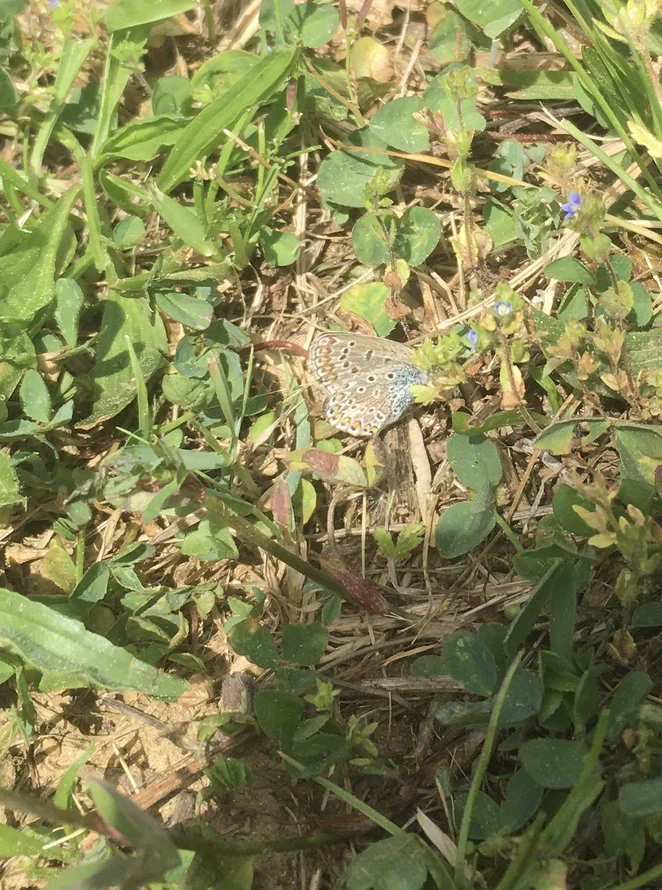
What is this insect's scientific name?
Polyommatus icarus
